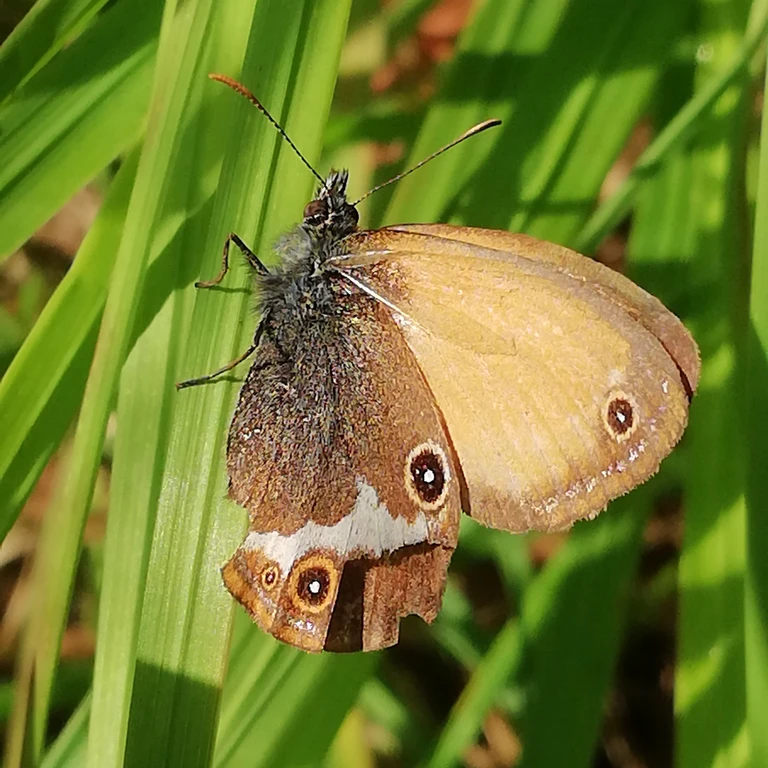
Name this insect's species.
Coenonympha arcania
